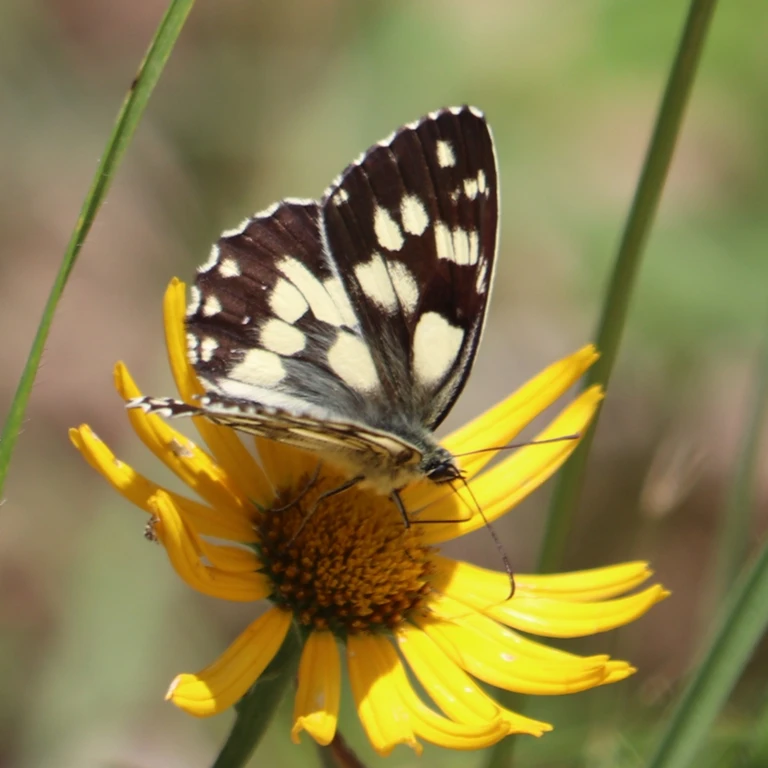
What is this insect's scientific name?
Melanargia galathea
